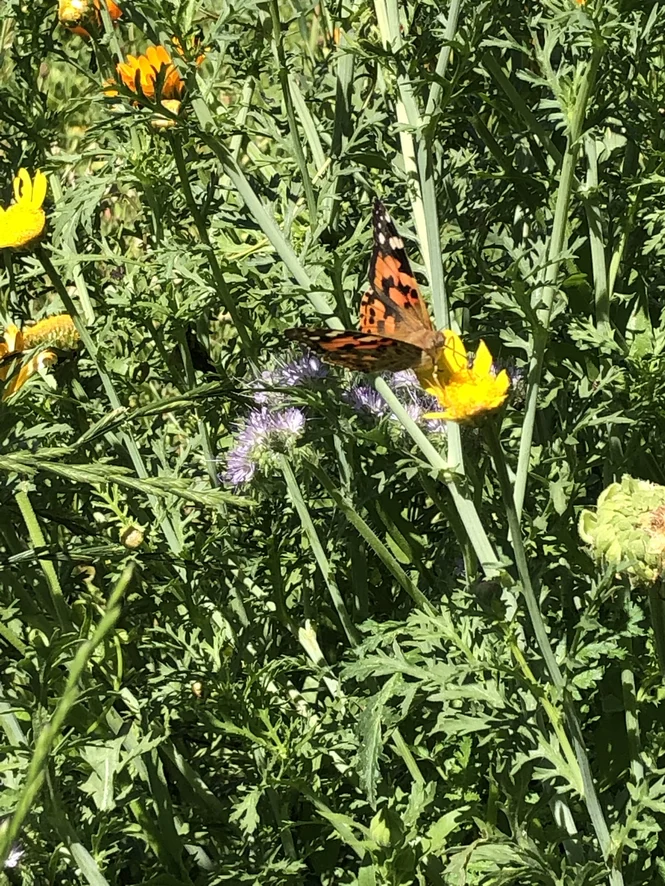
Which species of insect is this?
Vanessa cardui
